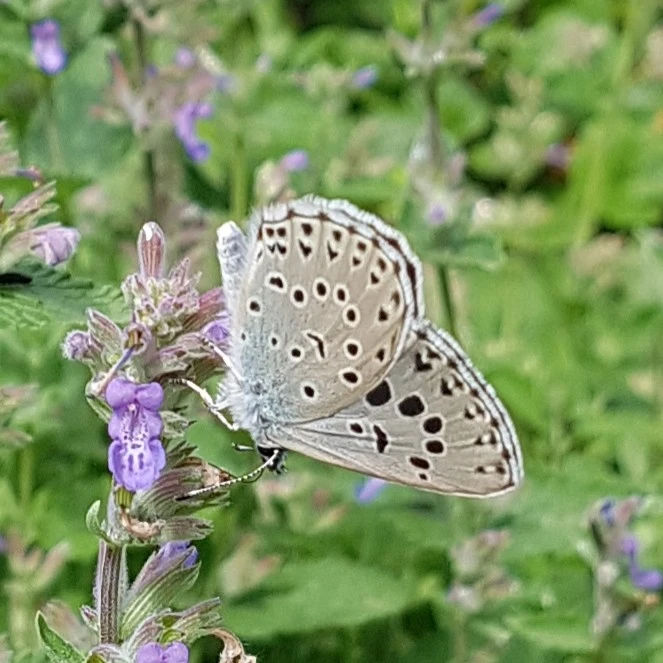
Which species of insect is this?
Phengaris arion (also Maculinea arion)
